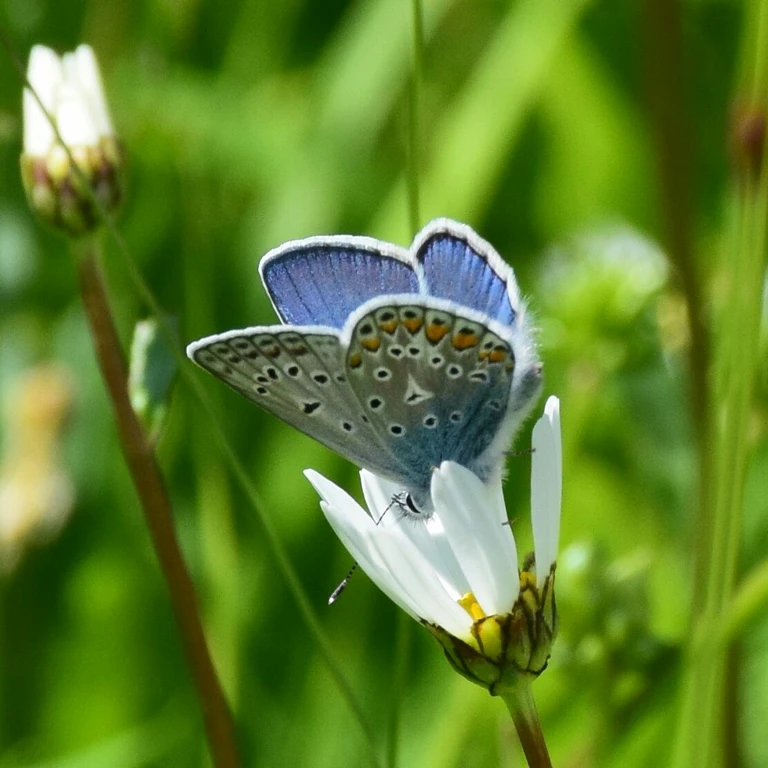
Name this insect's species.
Polyommatus icarus
